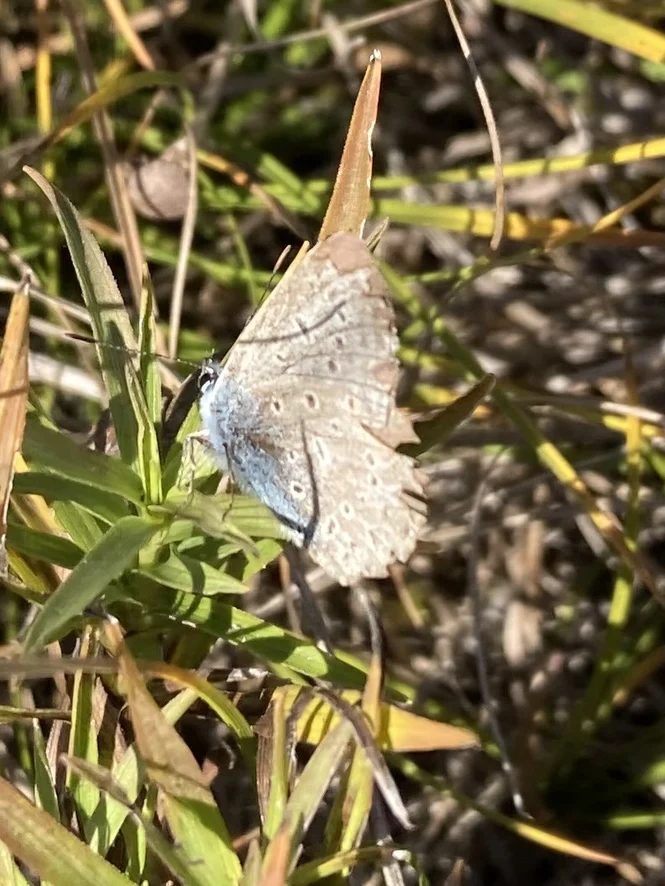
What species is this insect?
Polyommatus icarus
